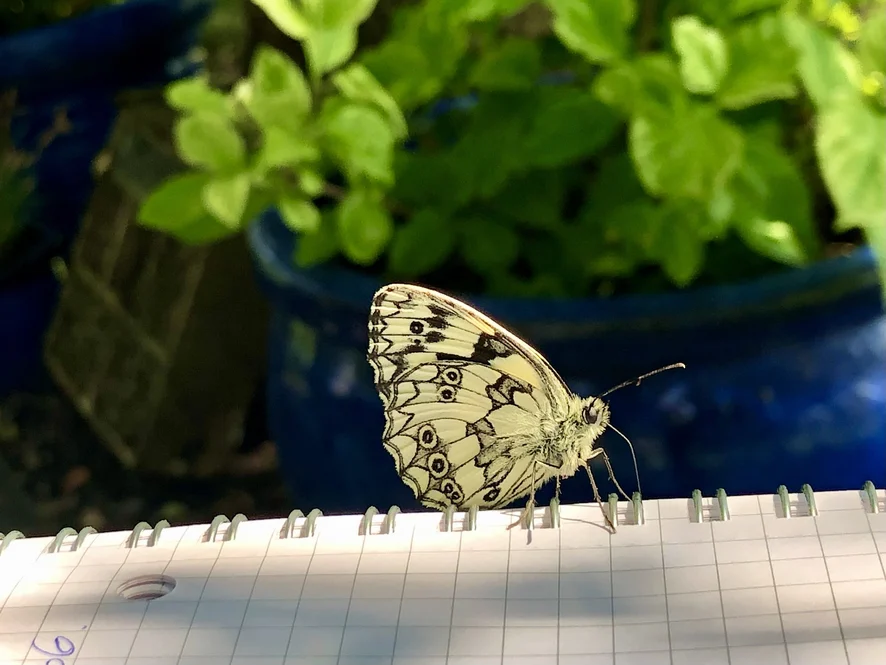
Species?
Melanargia galathea
